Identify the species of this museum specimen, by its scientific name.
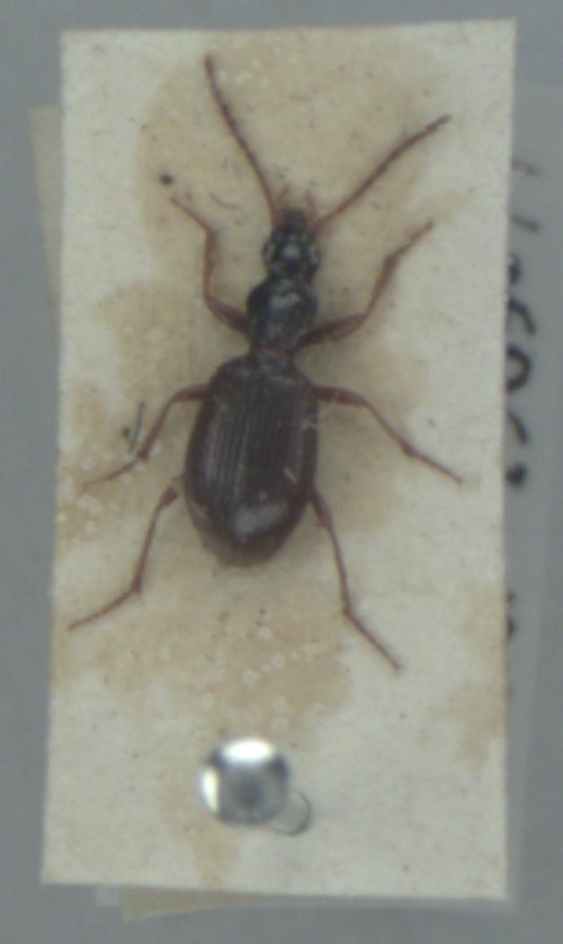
Oxypselaphus obscurus
